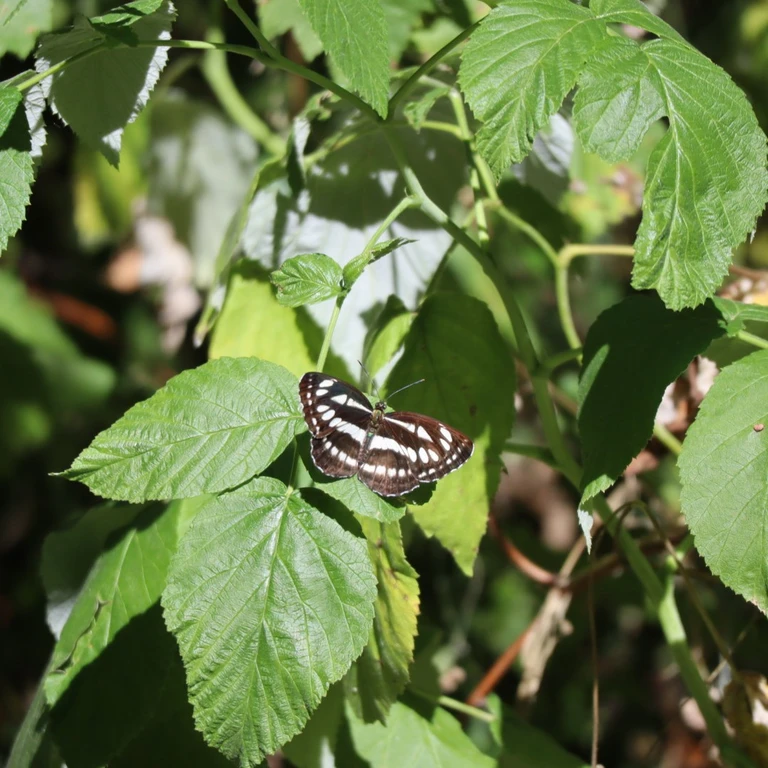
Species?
Neptis sappho
